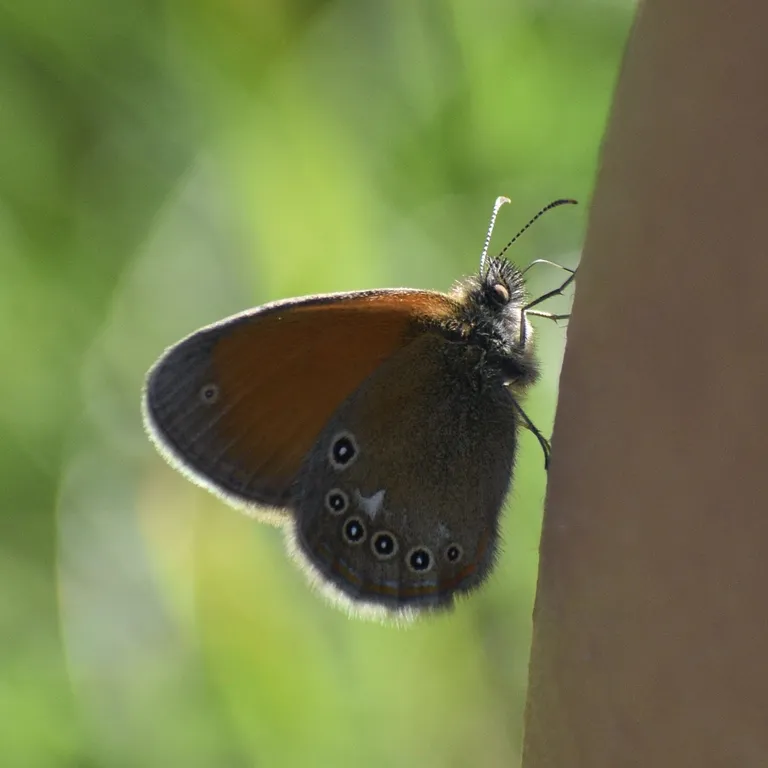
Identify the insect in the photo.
Coenonympha glycerion (also Coenonympha iphis)
